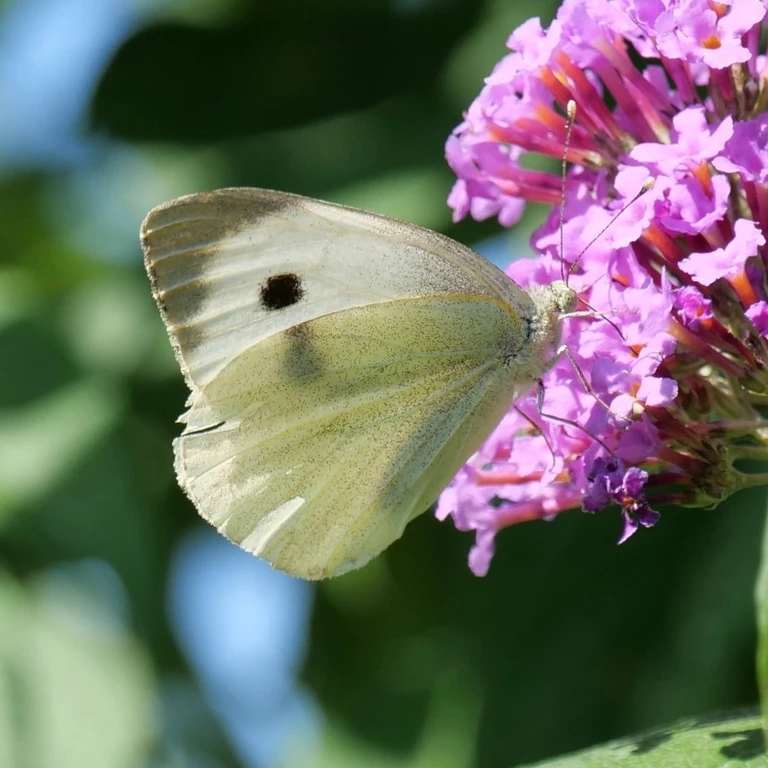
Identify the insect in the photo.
Pieris brassicae
